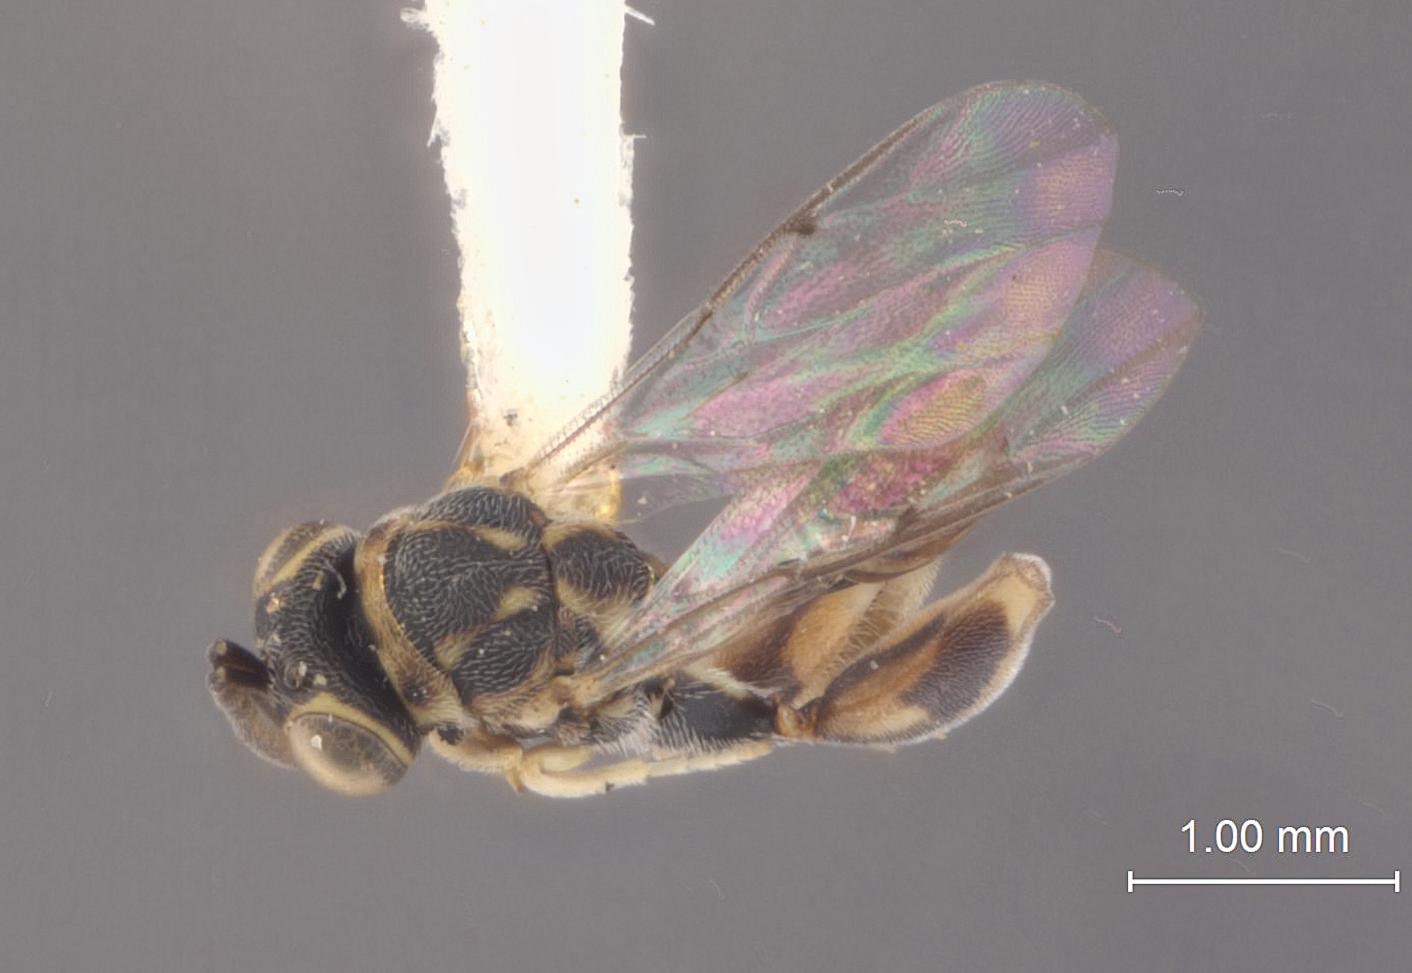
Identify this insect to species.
Ceratosmicra campoplegicis
